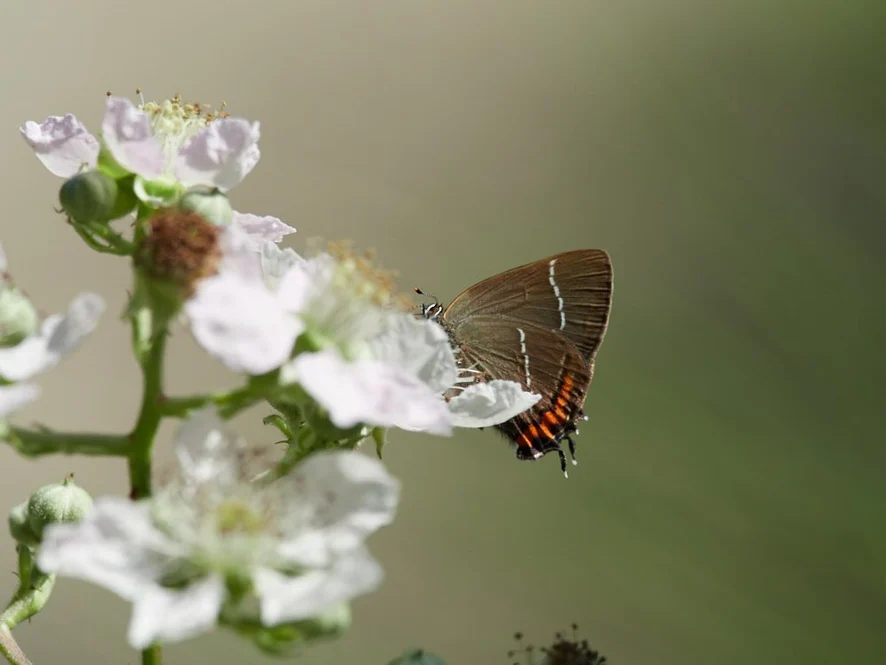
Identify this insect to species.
Satyrium w-album
